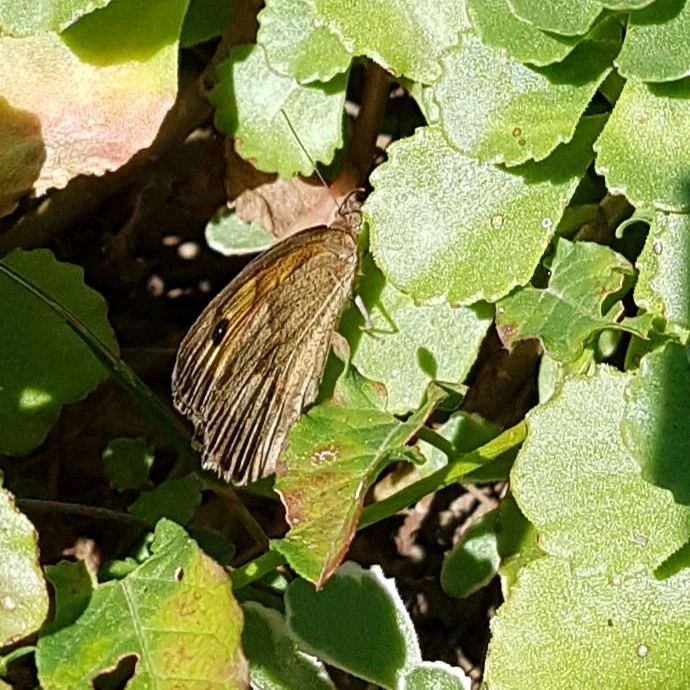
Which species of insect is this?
Maniola jurtina
